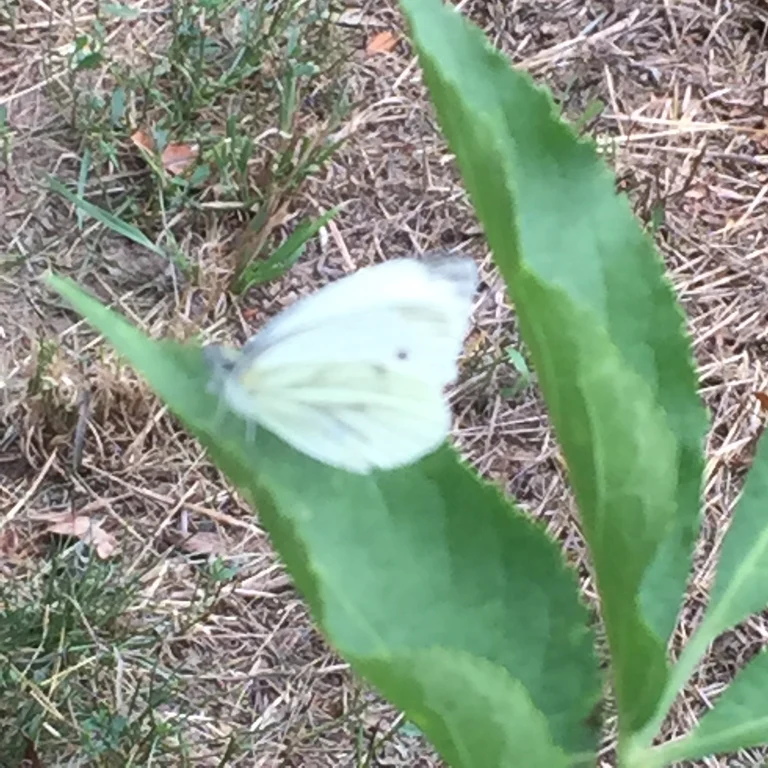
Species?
Pieris napi
